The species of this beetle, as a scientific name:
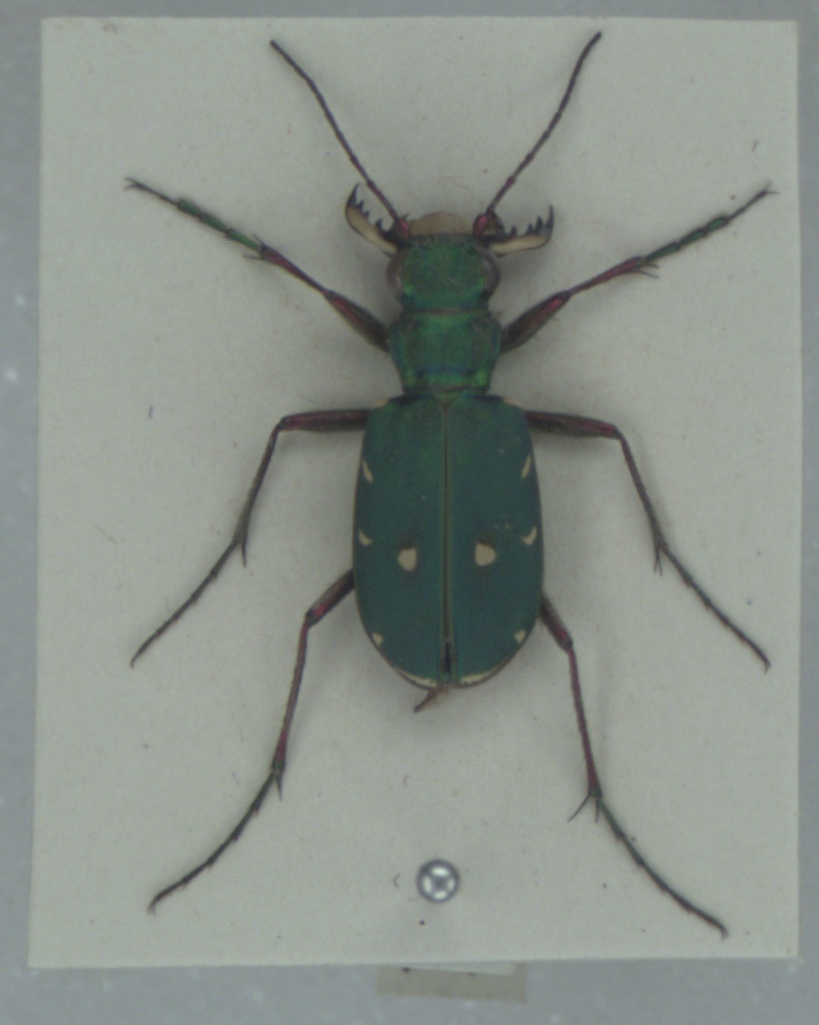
Cicindela campestris
